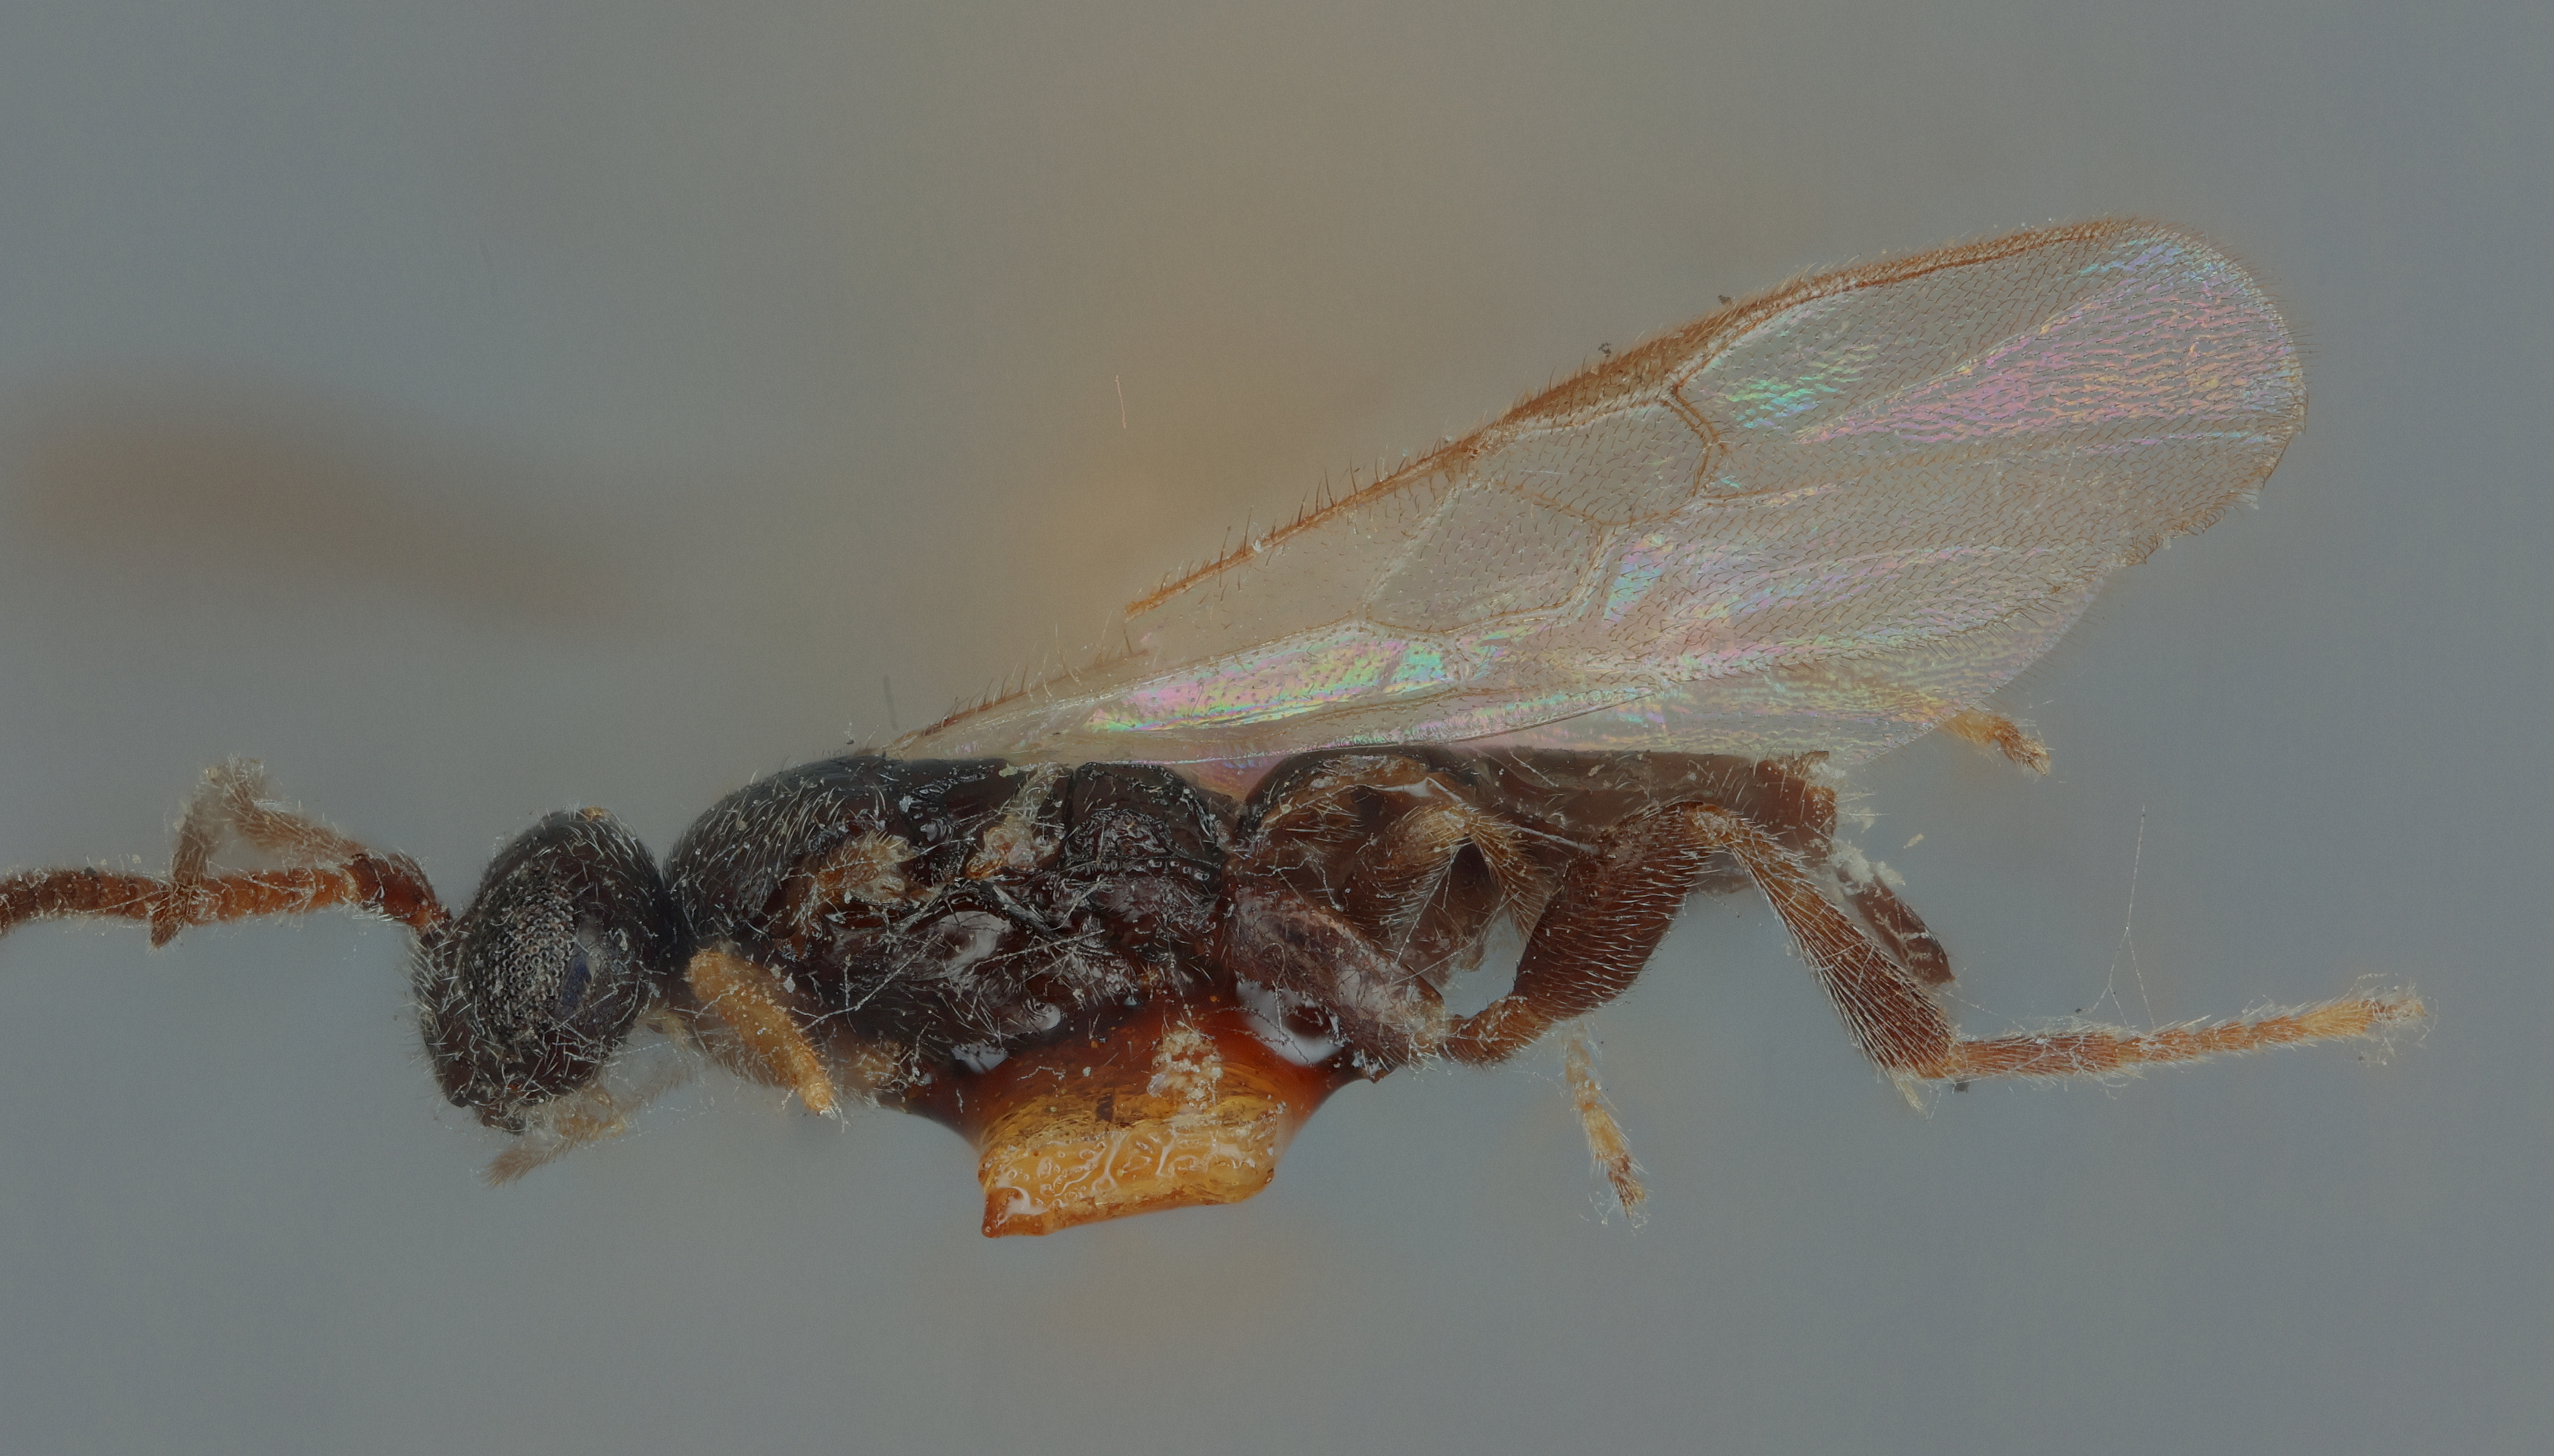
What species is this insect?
Apanteles angustibasis
